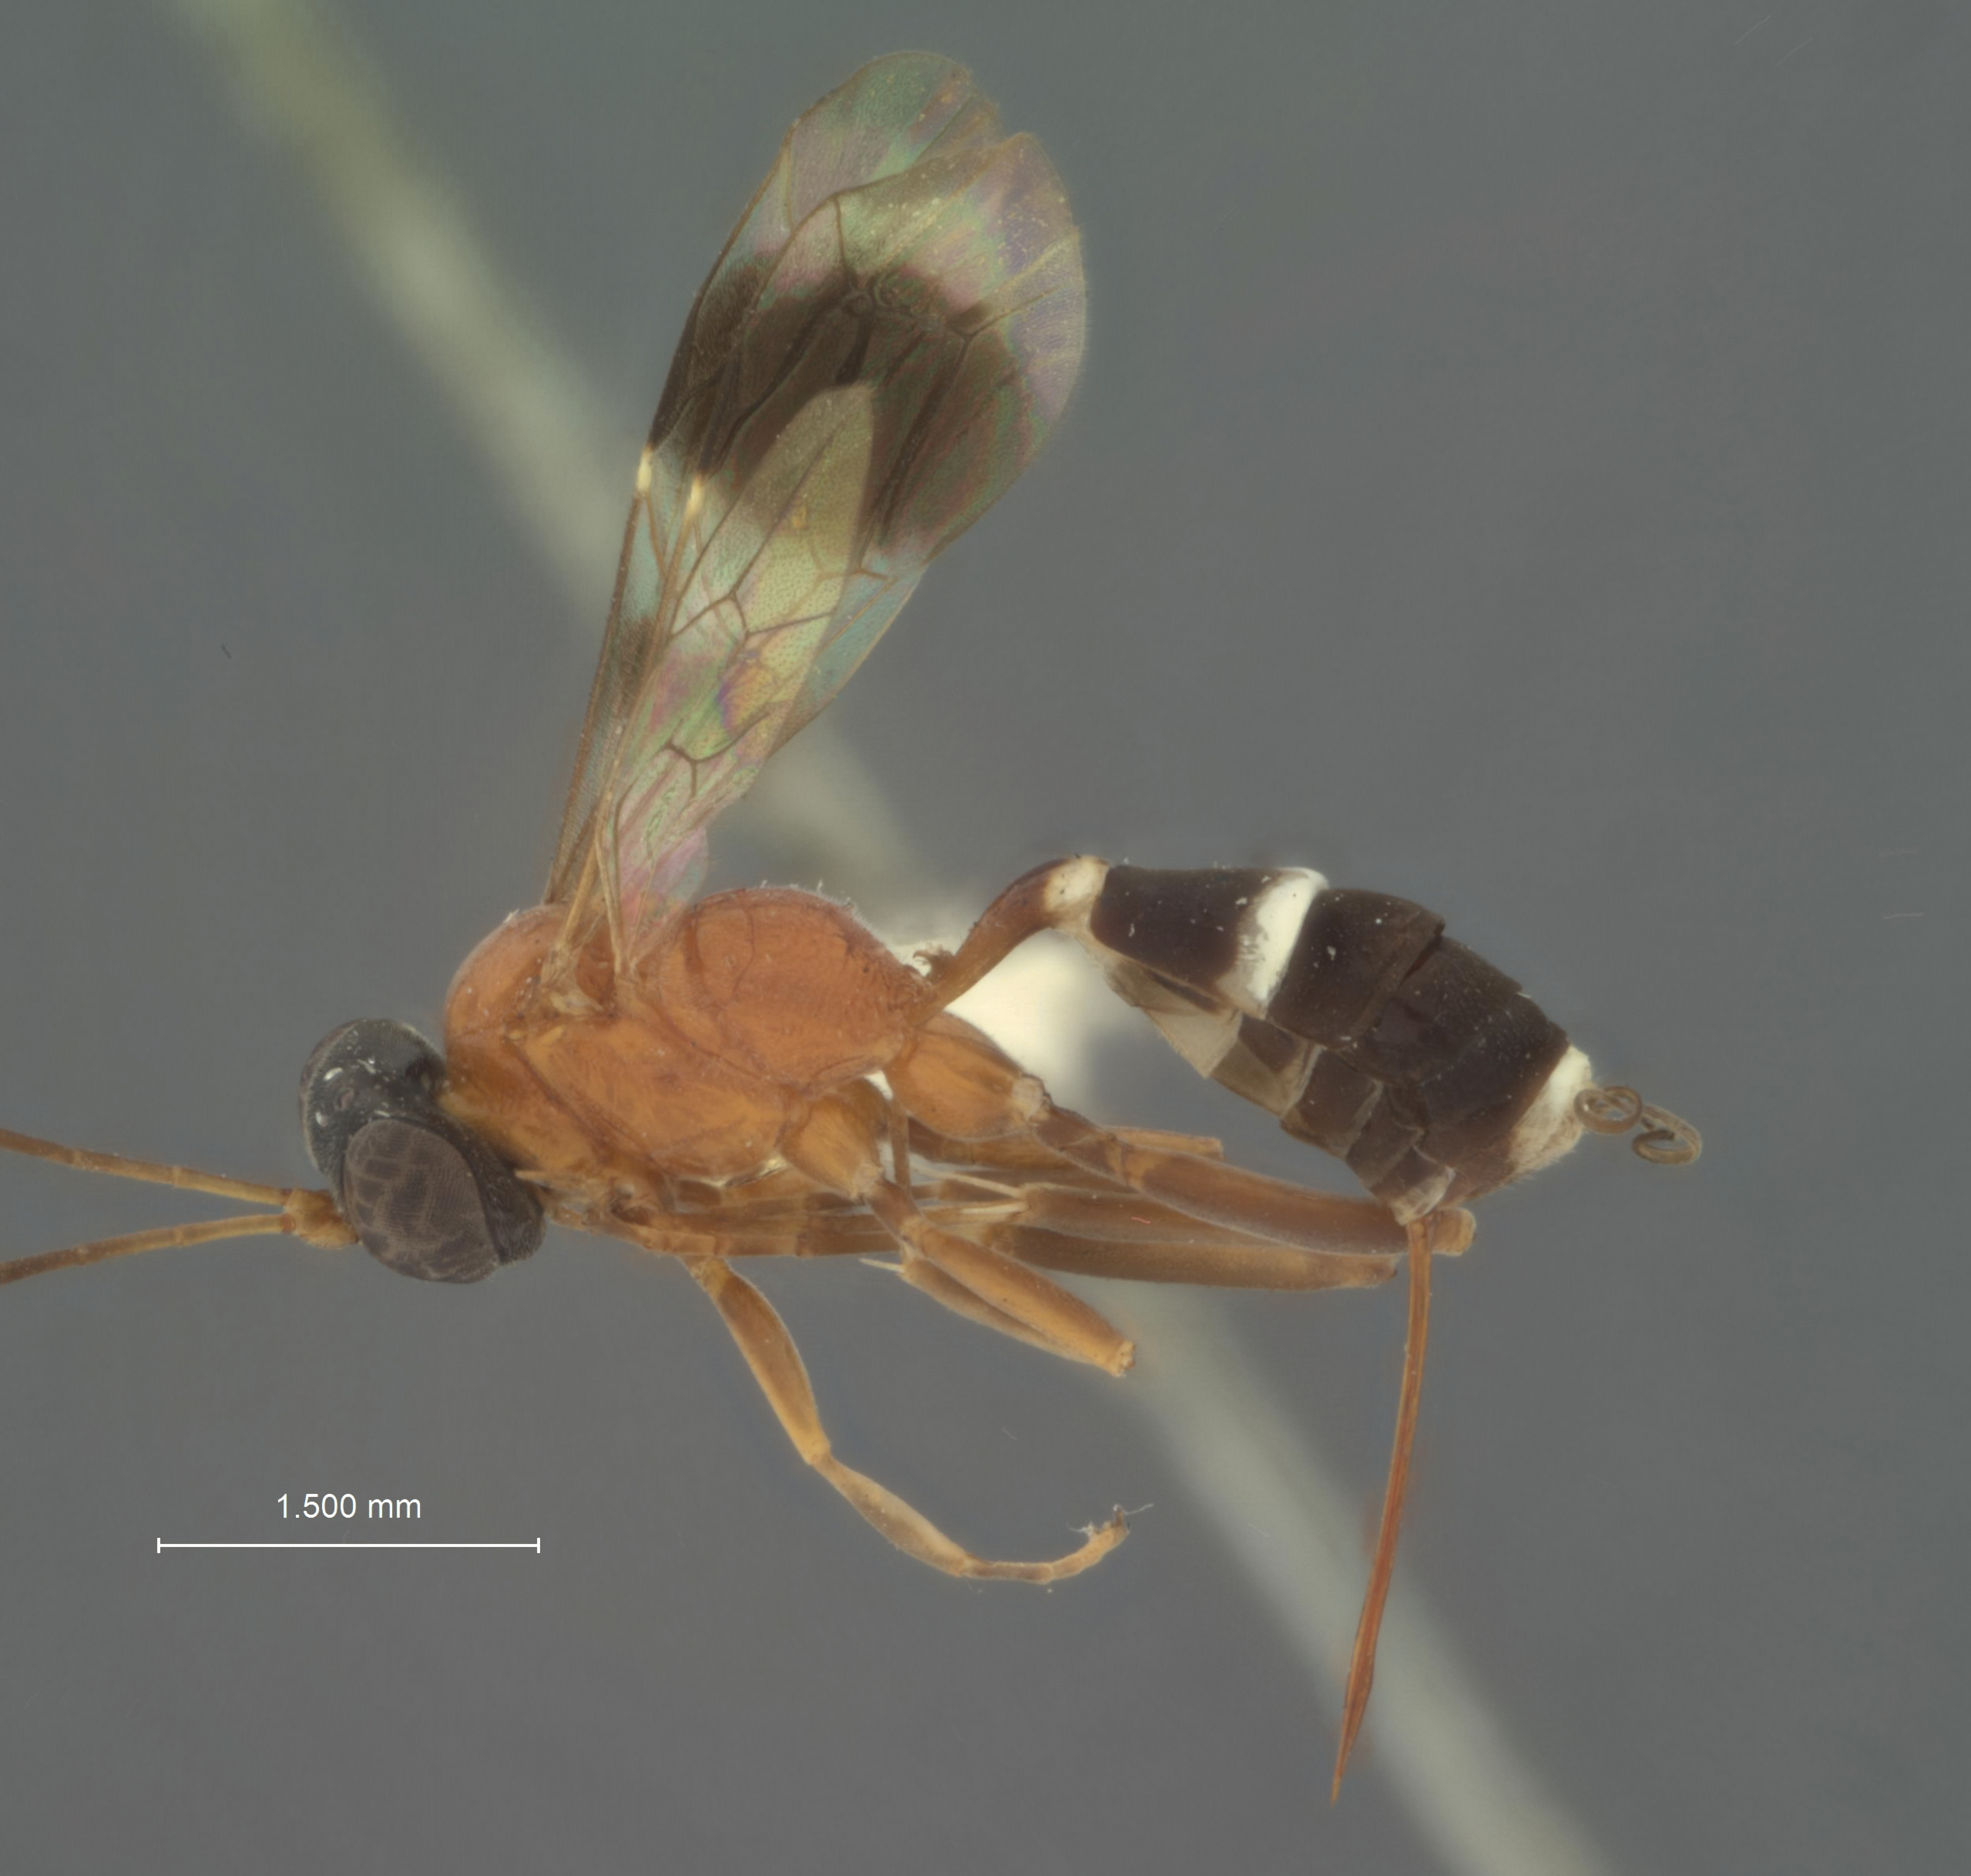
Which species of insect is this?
Isotima cincticornis
